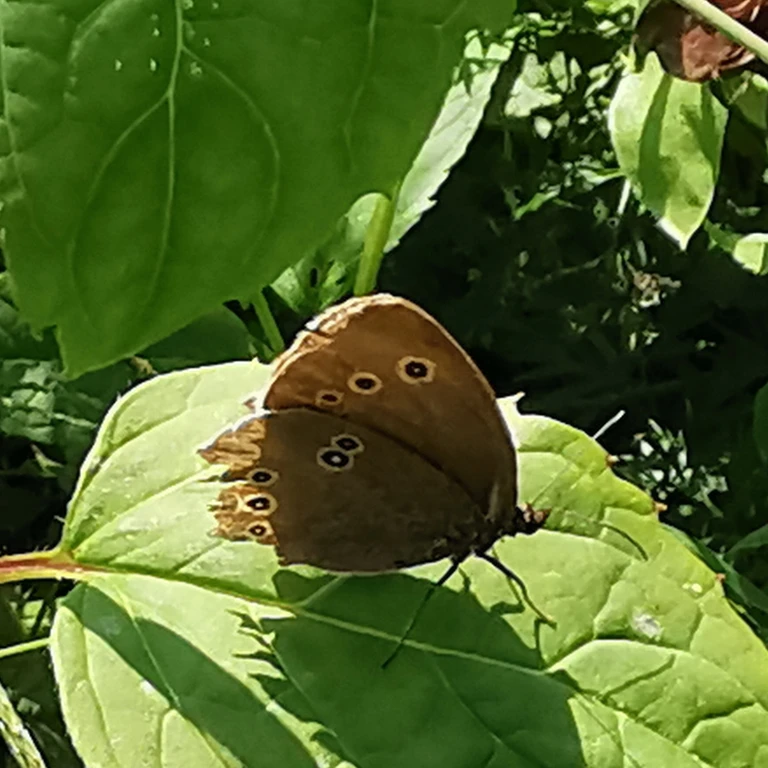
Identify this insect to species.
Aphantopus hyperantus
